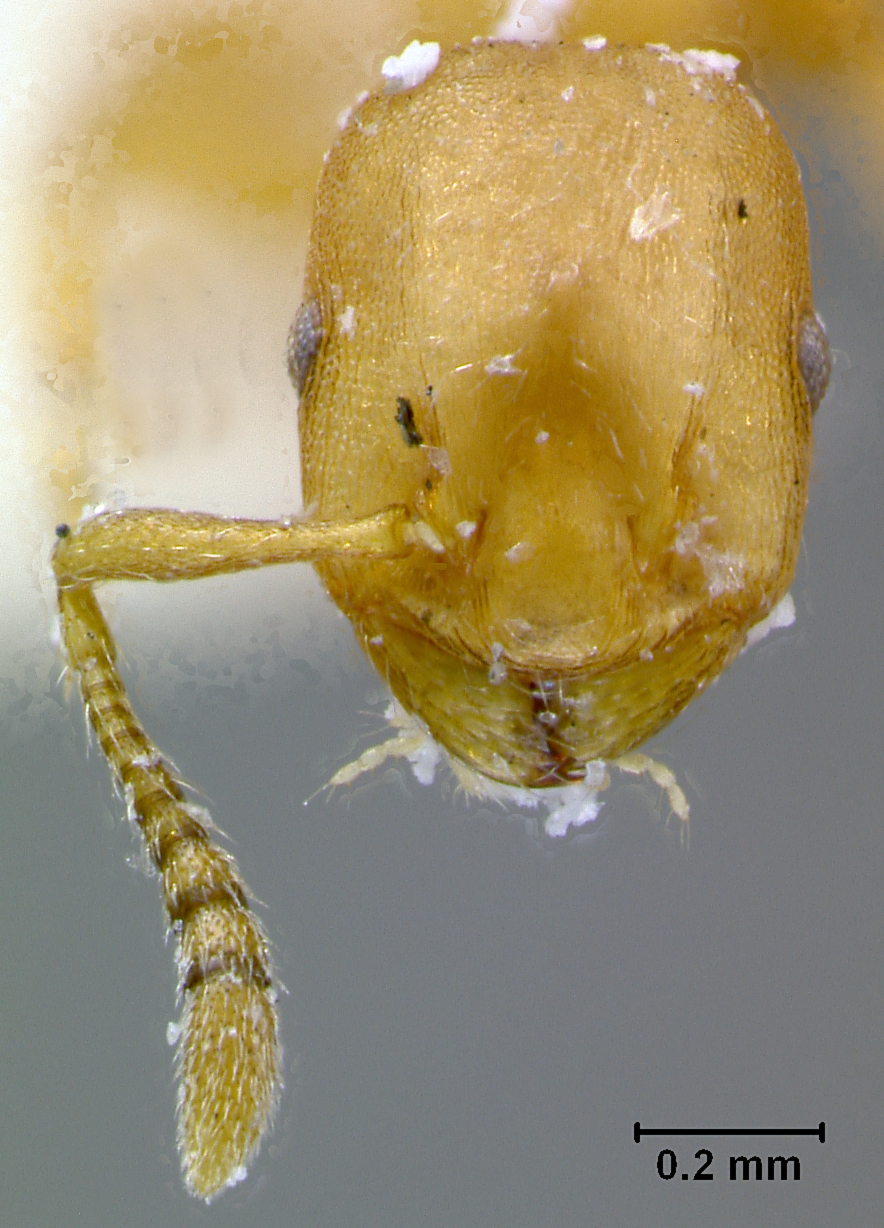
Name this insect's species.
Leptothorax diversipilosus
